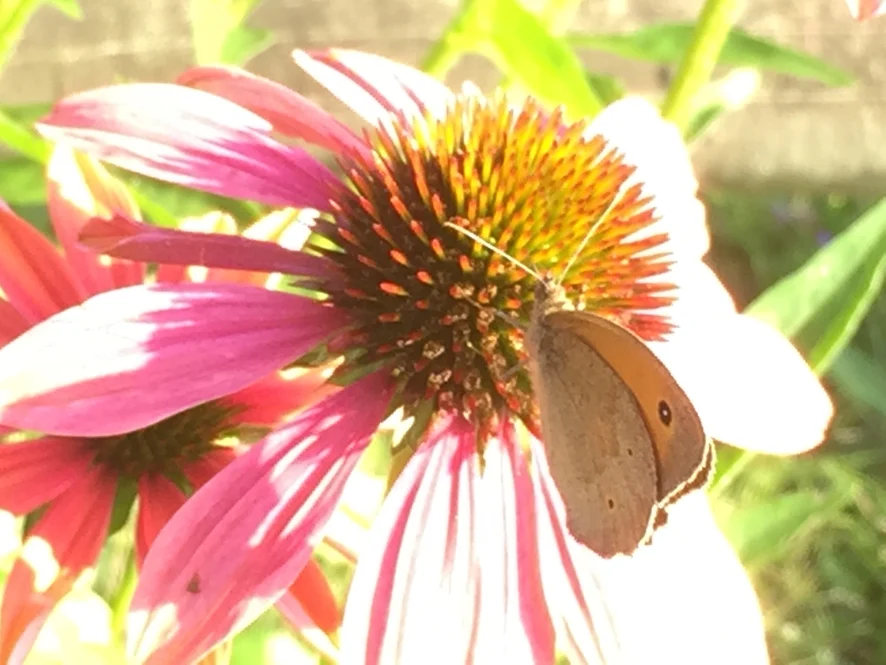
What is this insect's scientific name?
Maniola jurtina
